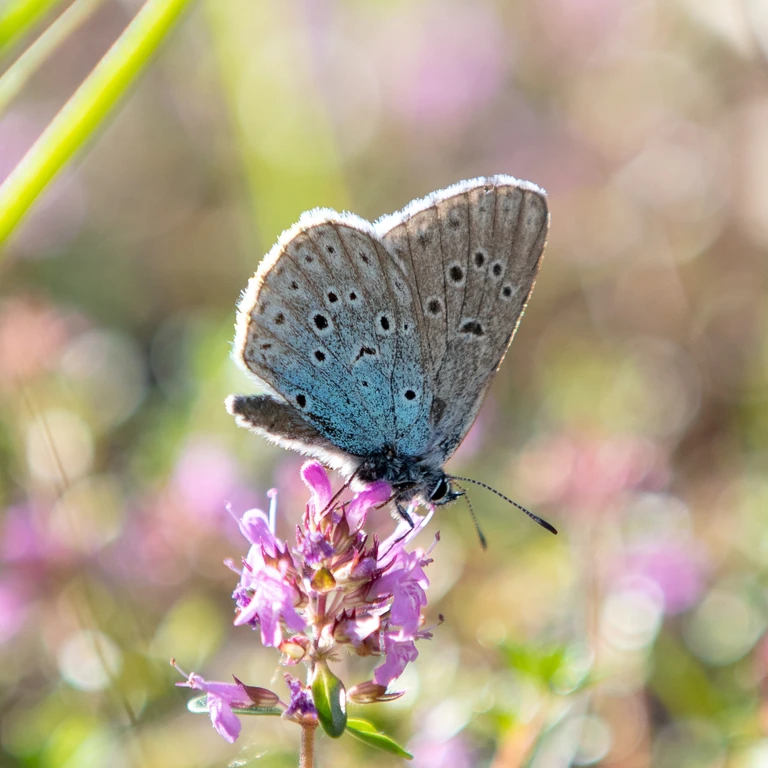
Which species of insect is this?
Phengaris arion (also Maculinea arion)
